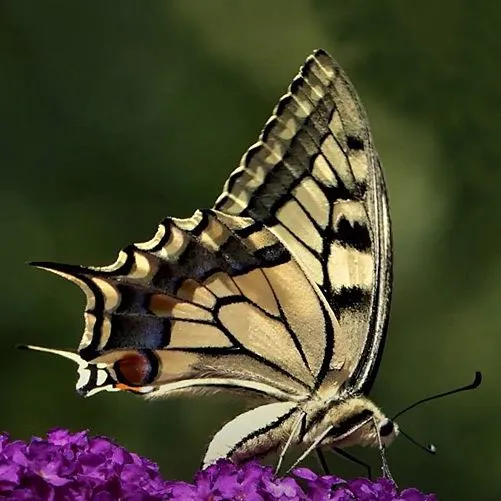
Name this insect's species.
Papilio machaon
